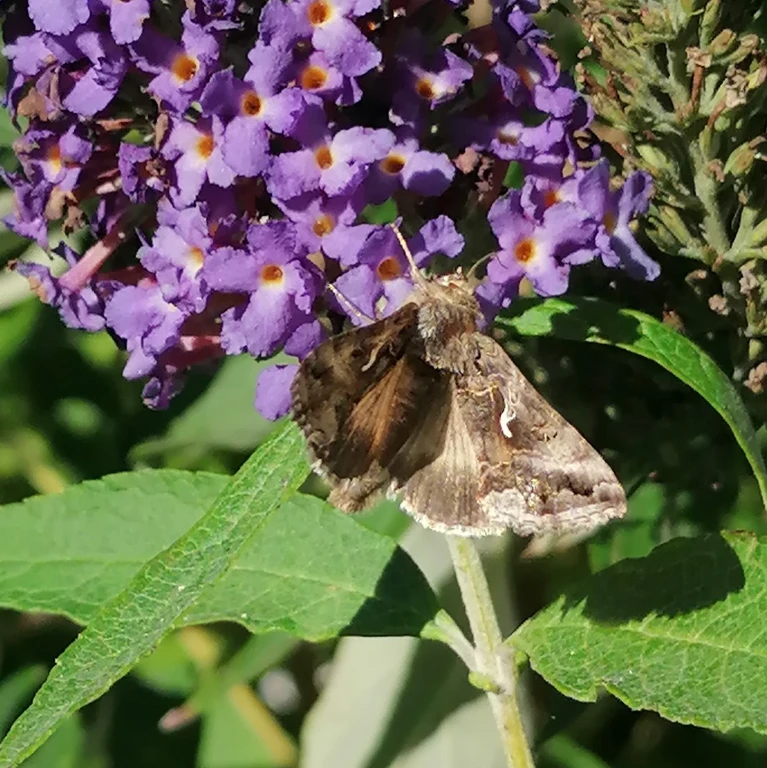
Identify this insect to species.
Autographa gamma
